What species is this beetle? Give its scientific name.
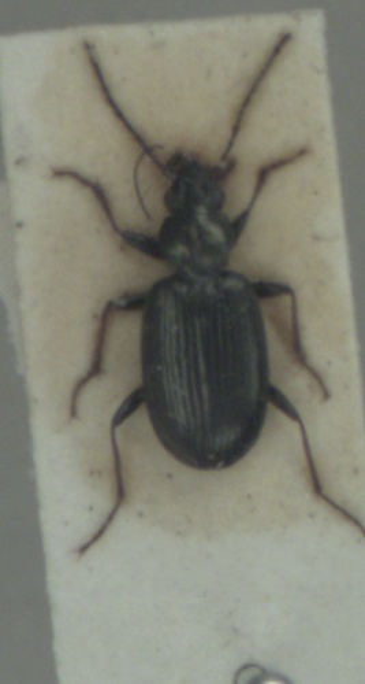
Bembidion tibiale
